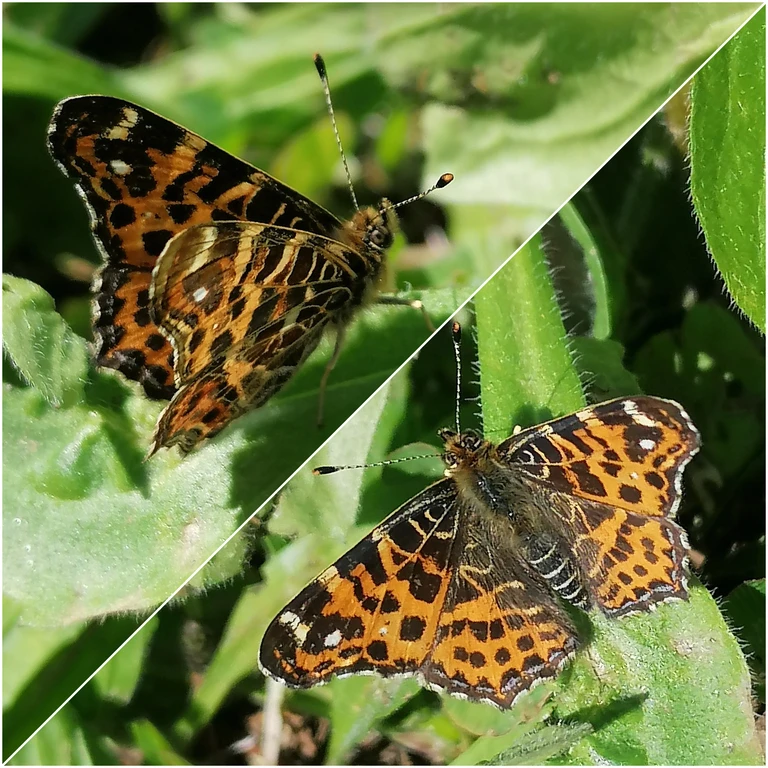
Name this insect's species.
Araschnia levana
